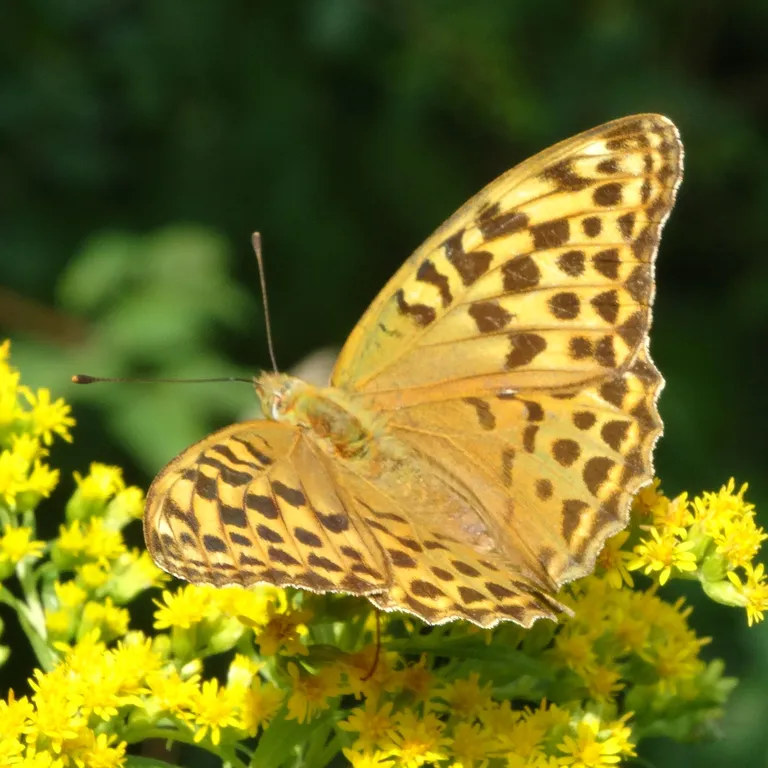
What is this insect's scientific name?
Argynnis paphia
